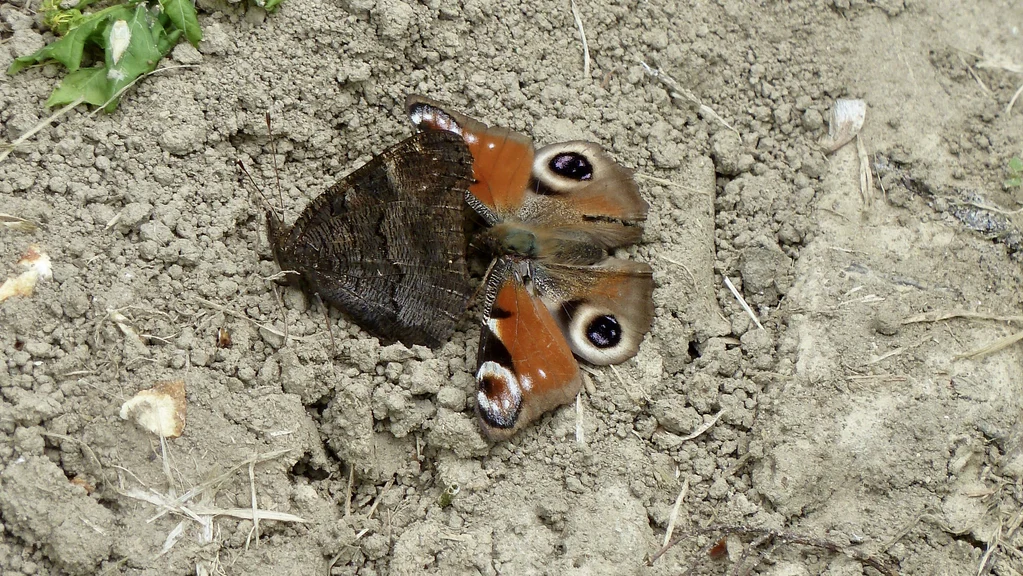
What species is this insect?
Aglais io
